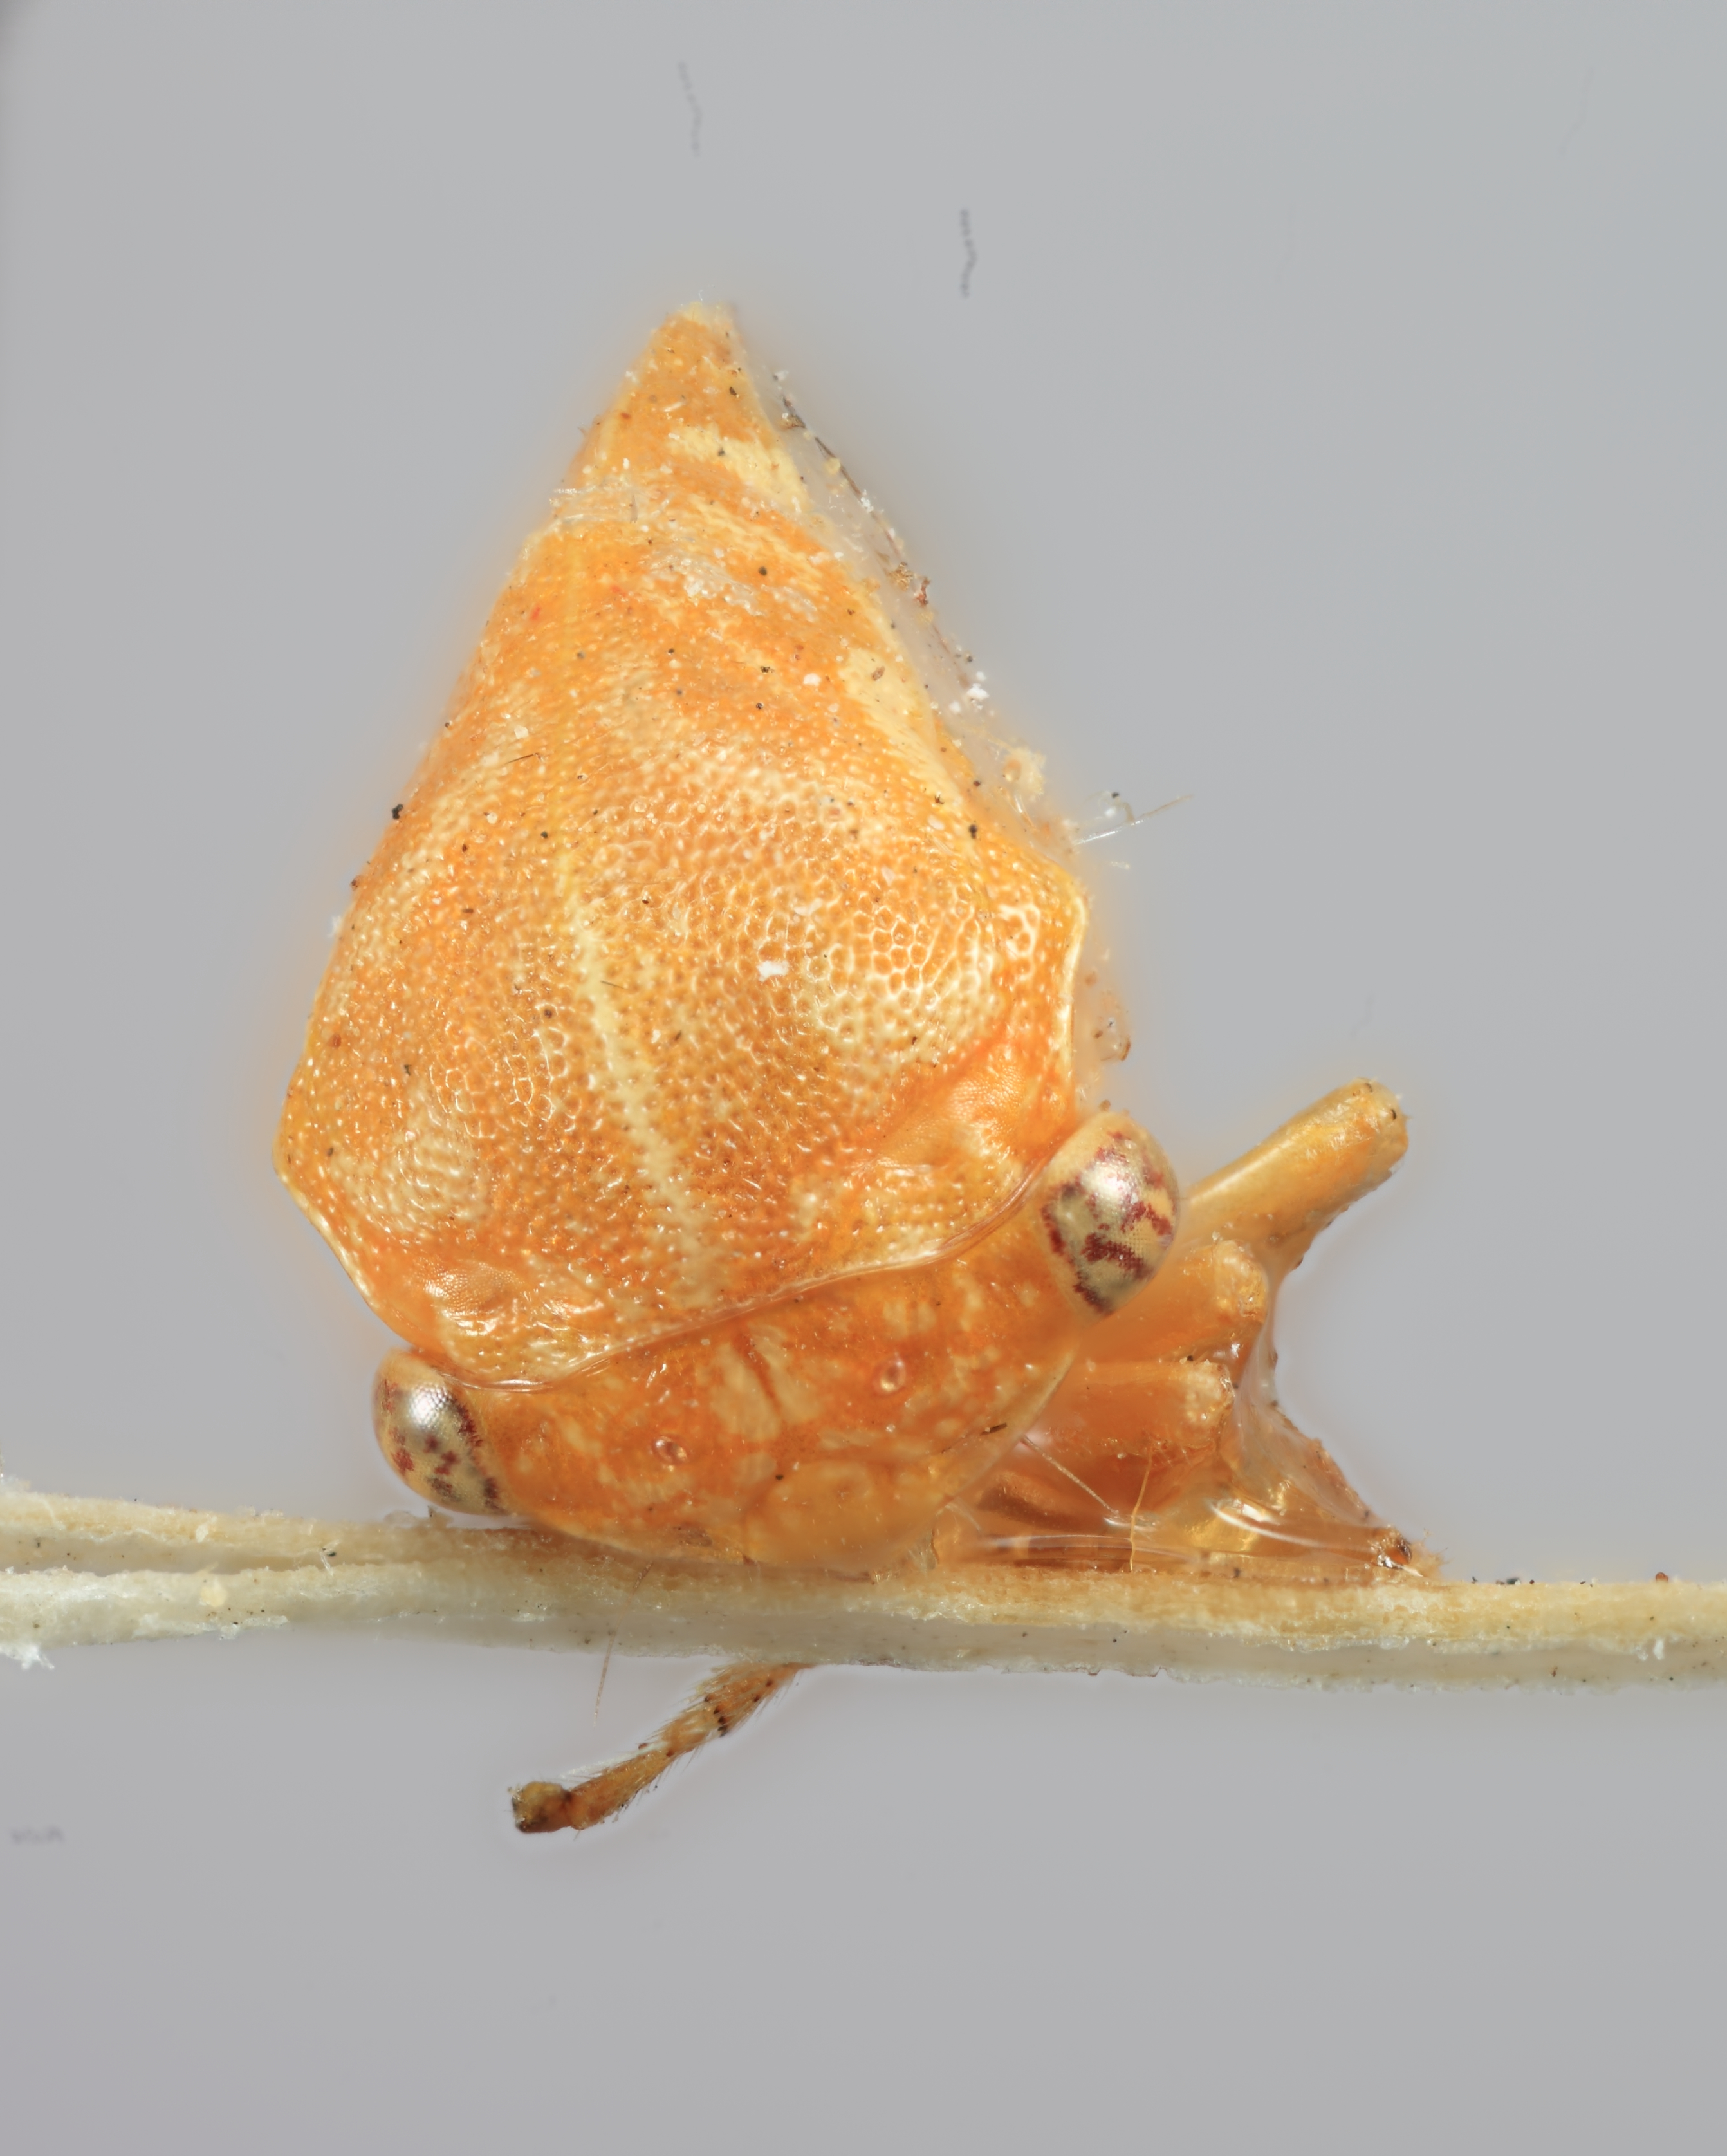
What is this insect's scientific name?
Stictolobus juniperinus
